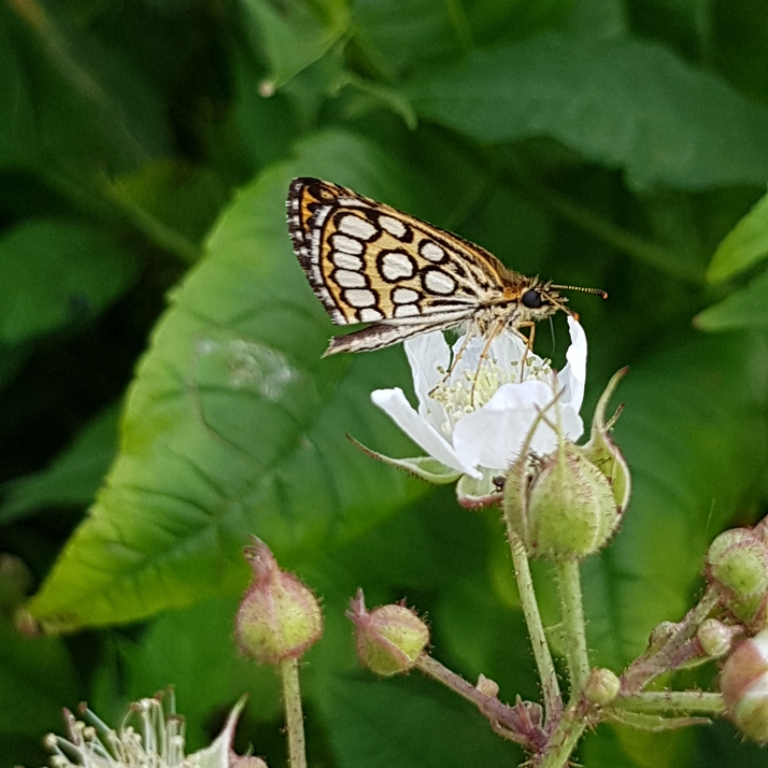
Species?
Heteropterus morpheus
